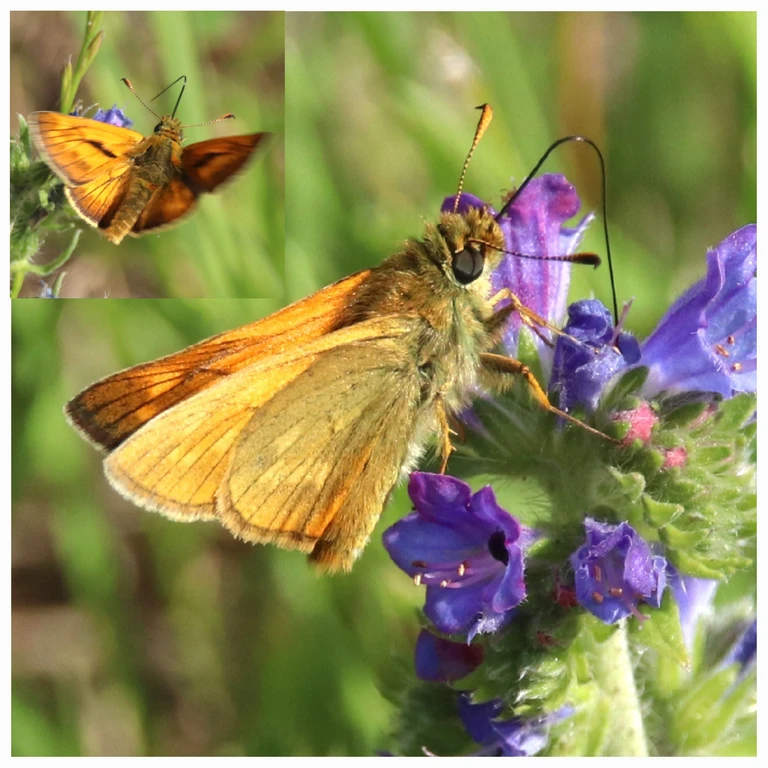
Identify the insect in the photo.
Ochlodes sylvanus (also Ochlodes venata)
